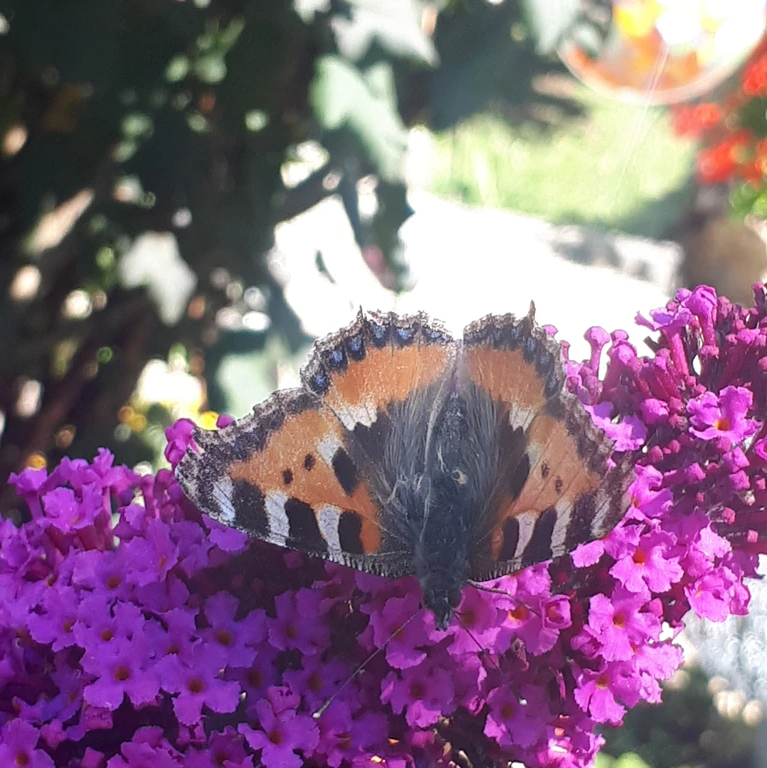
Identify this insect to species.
Aglais urticae
